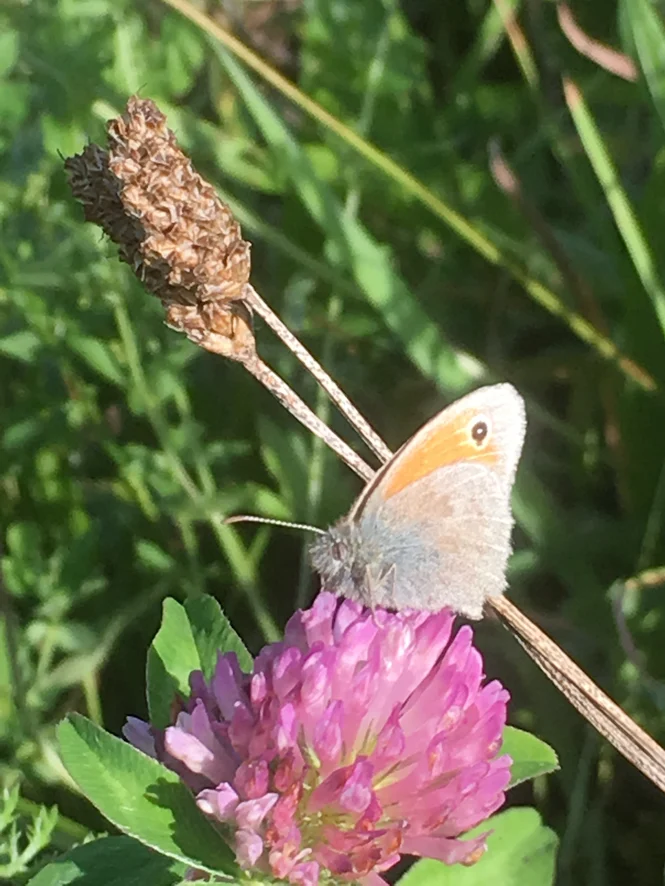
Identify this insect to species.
Coenonympha pamphilus
